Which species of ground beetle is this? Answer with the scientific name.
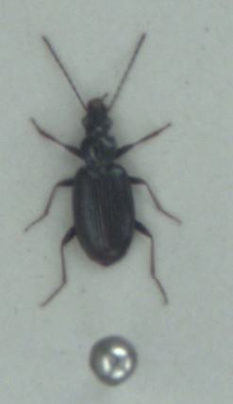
Bembidion atrocaeruleum
